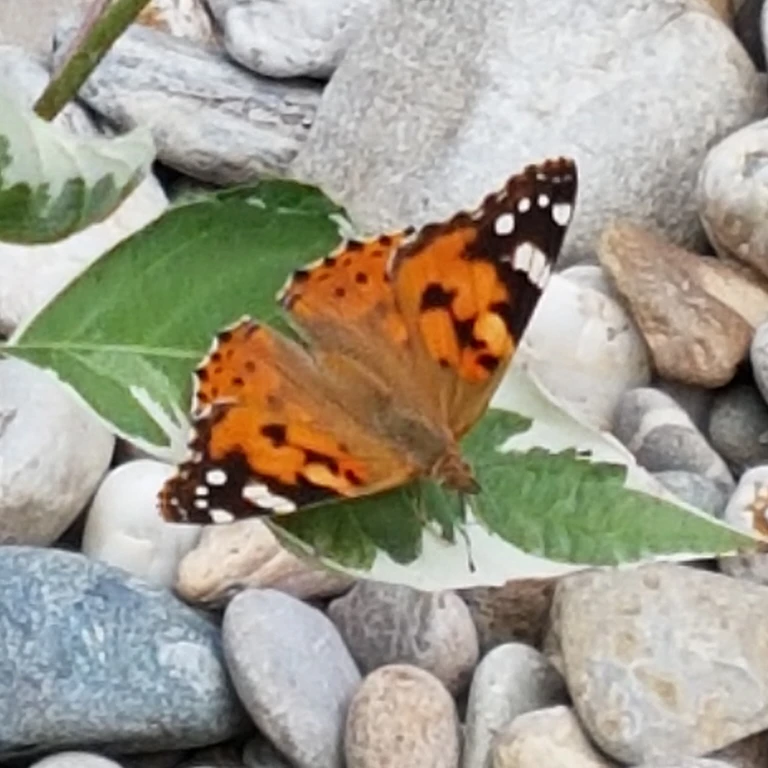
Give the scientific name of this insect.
Vanessa cardui
